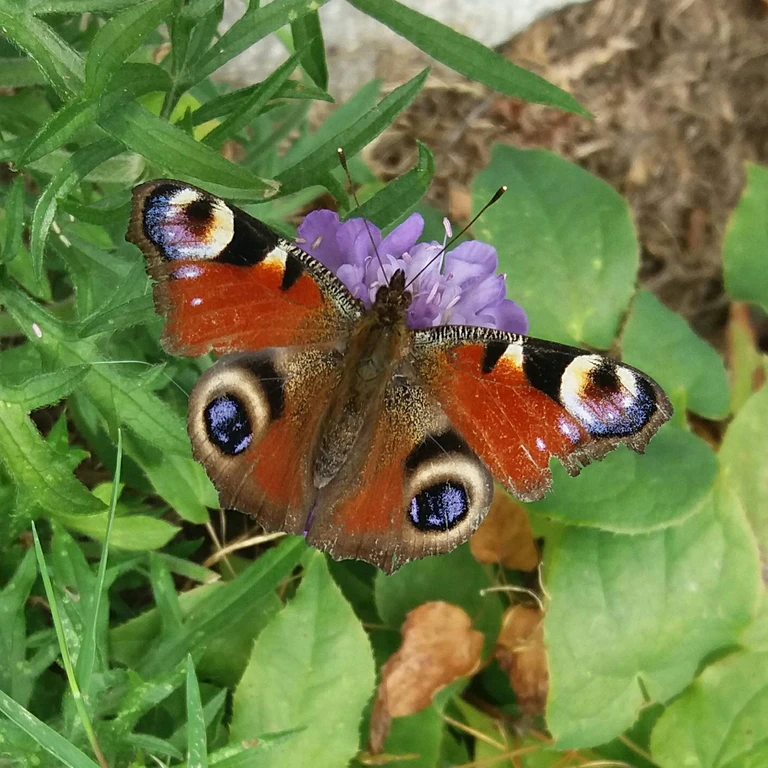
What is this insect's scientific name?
Aglais io
